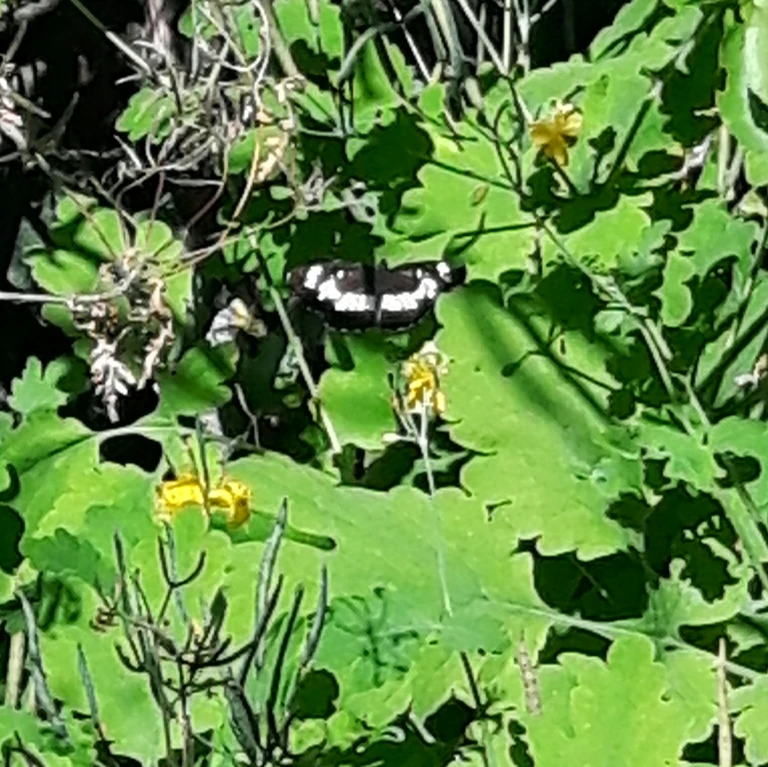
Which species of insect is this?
Neptis rivularis
